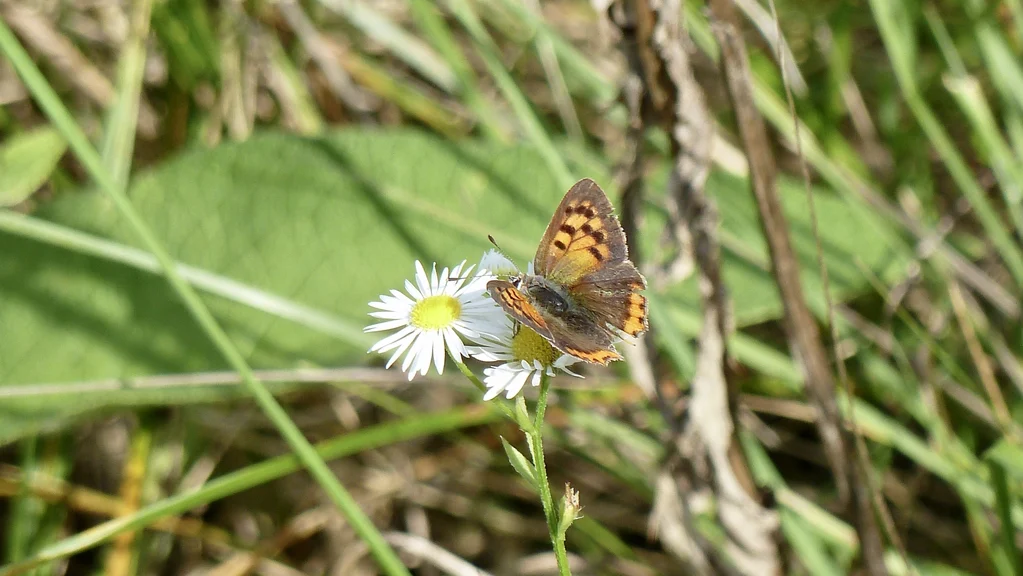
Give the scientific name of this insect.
Lycaena phlaeas
